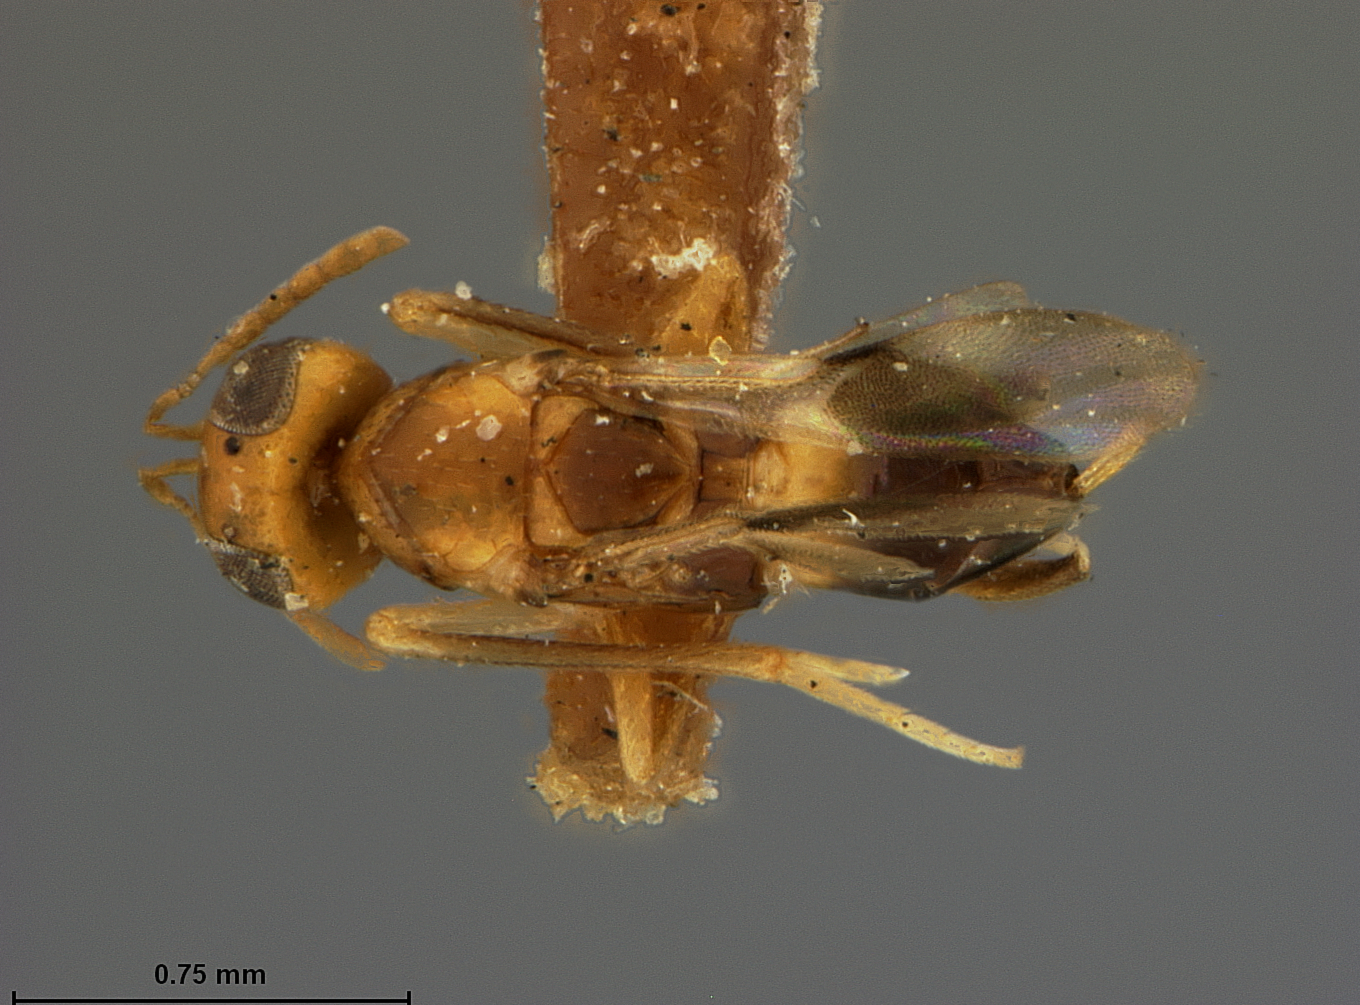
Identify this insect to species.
Meromyzobia unifasciata
